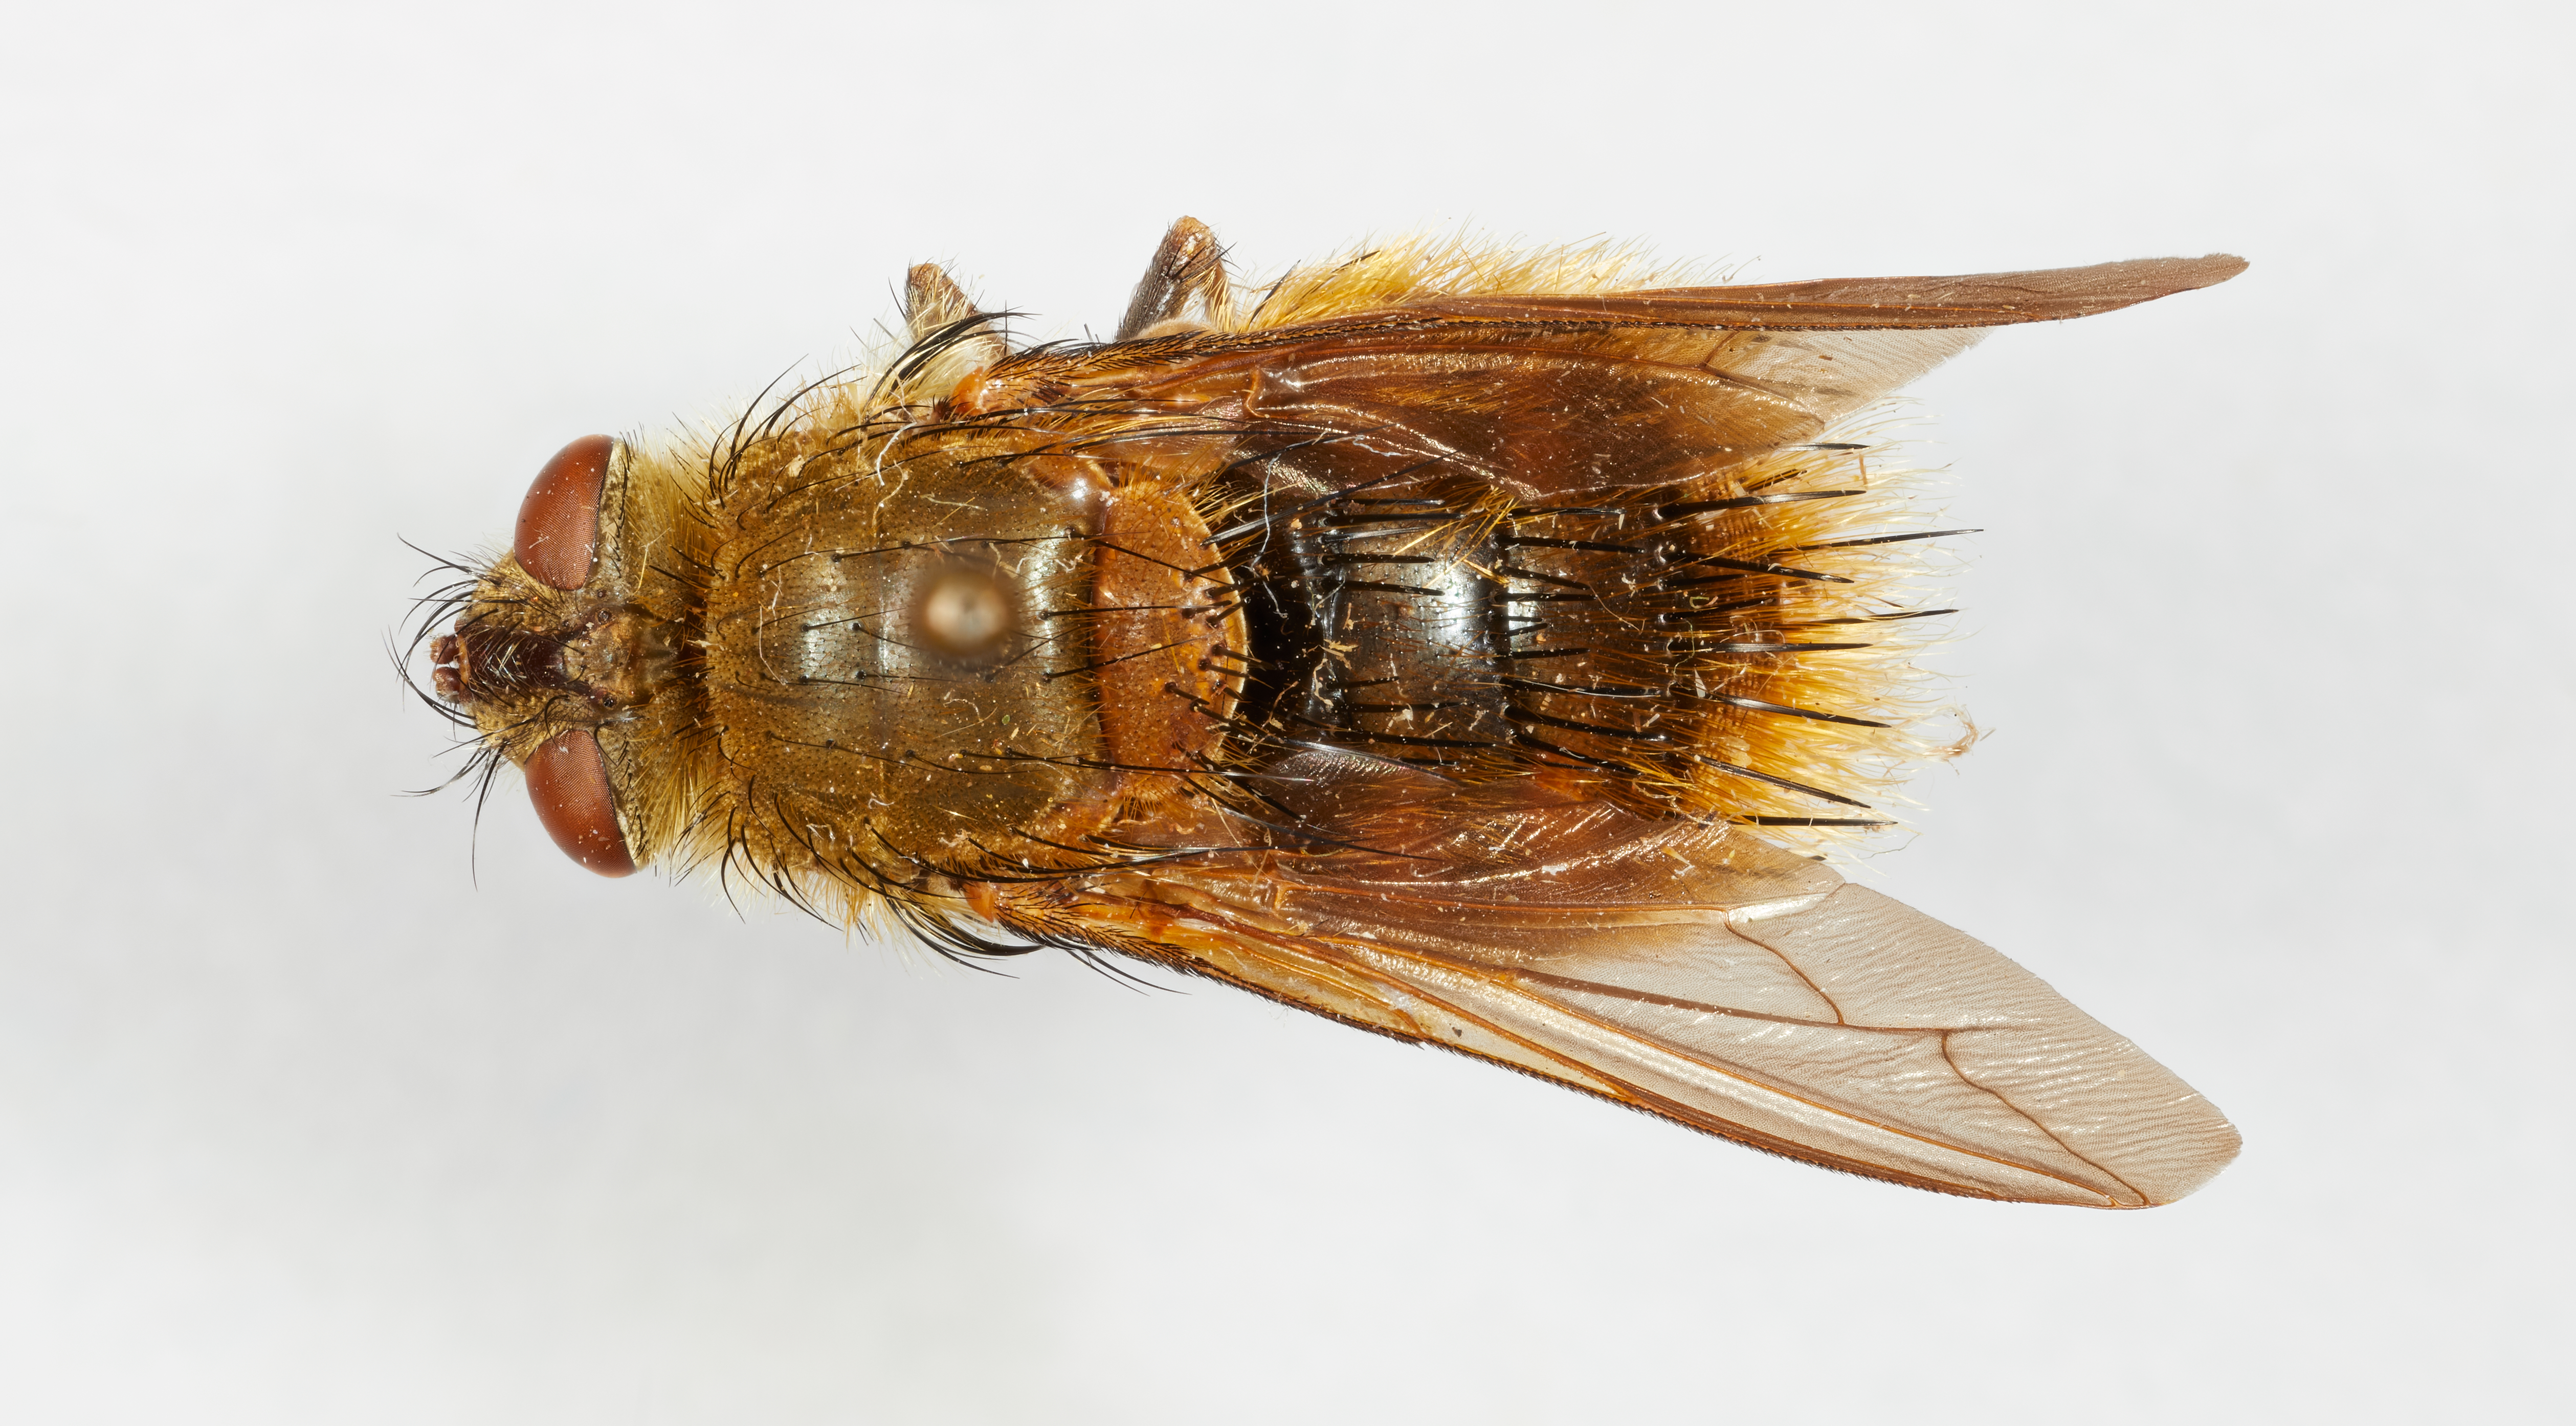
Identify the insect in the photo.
Servilliopsis buccata
